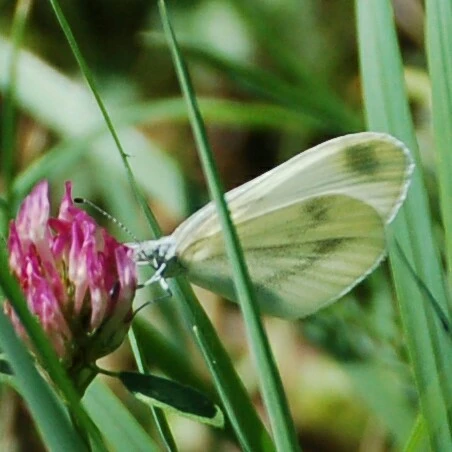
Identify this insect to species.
Leptidea sinapis/juvernica
